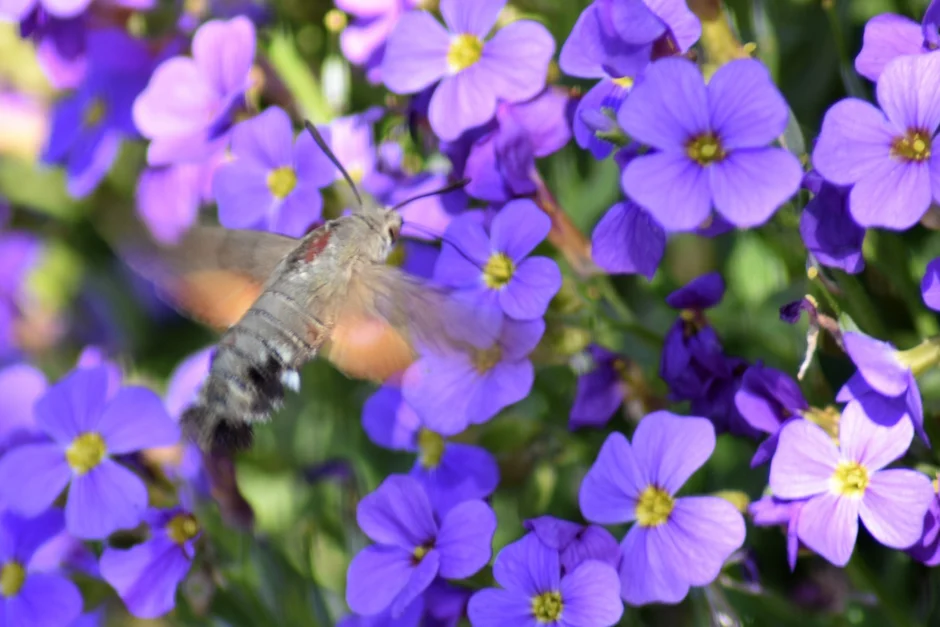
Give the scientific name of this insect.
Macroglossum stellatarum
